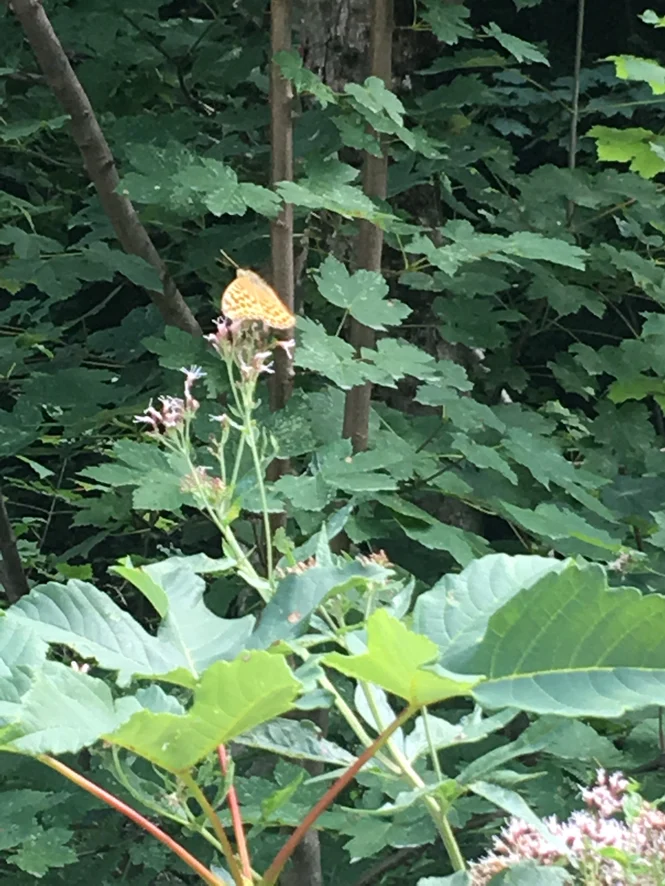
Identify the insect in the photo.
Argynnis paphia
